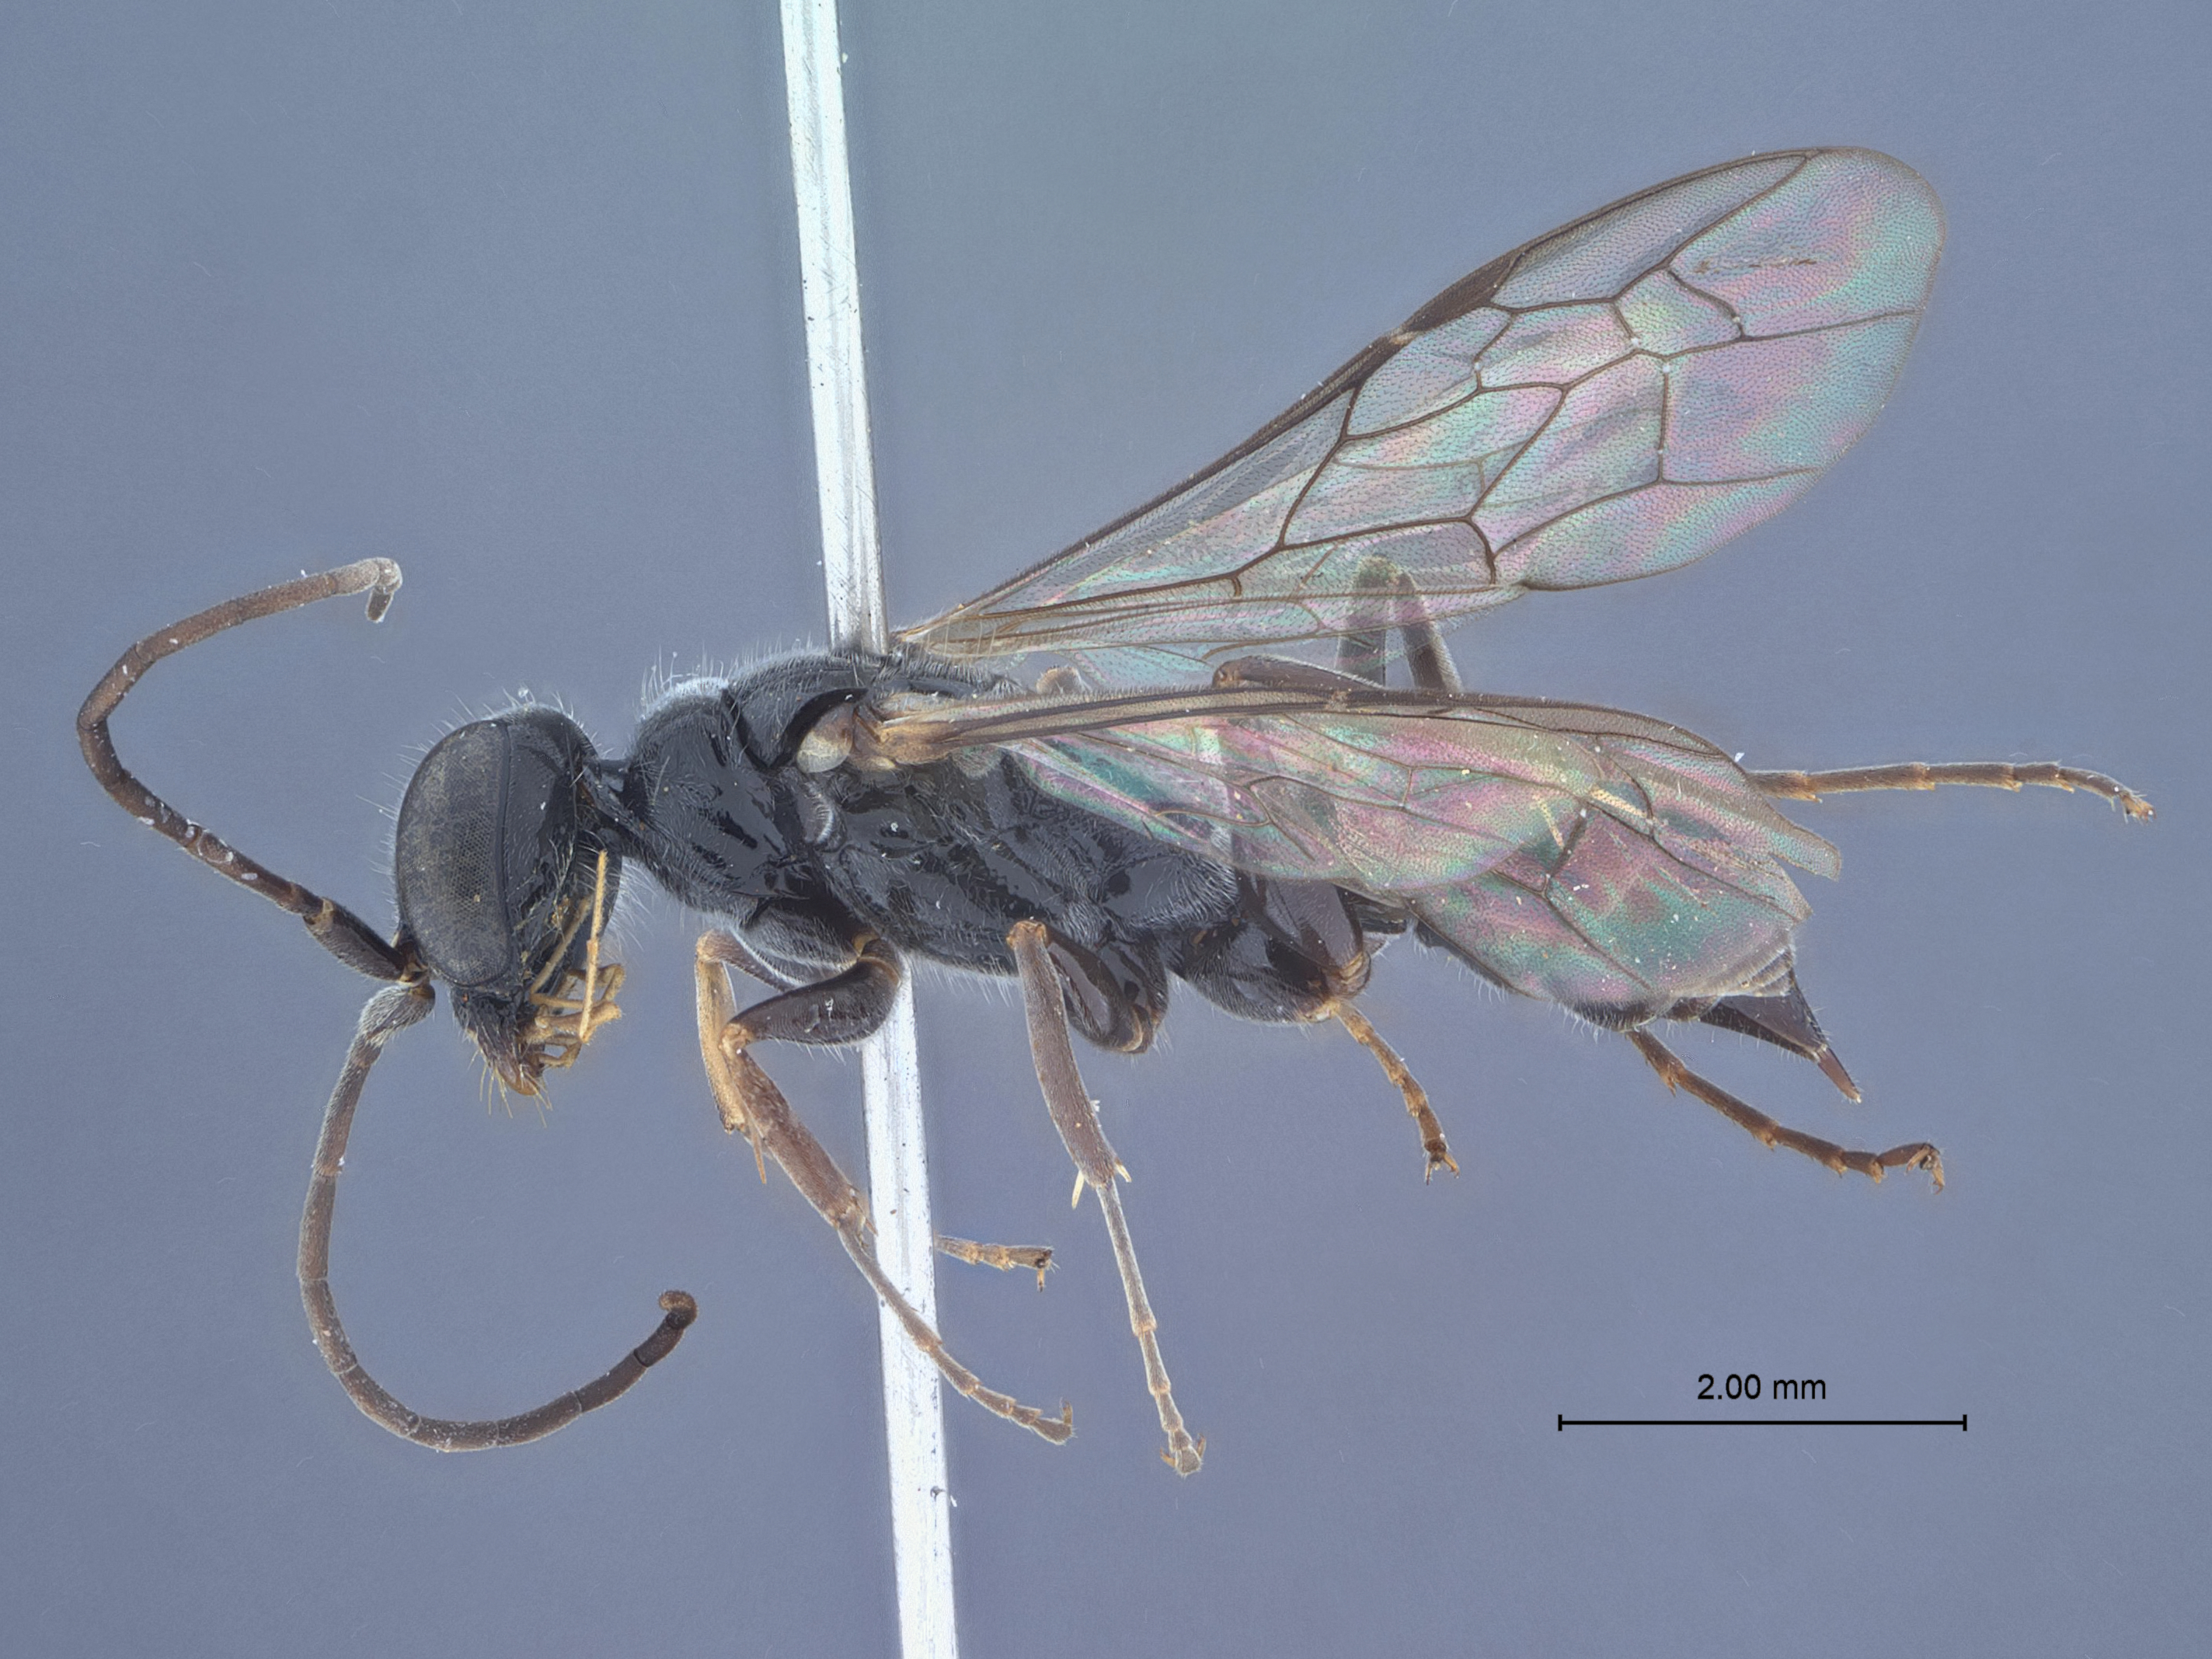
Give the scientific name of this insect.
Dolichurus apiciornatus
